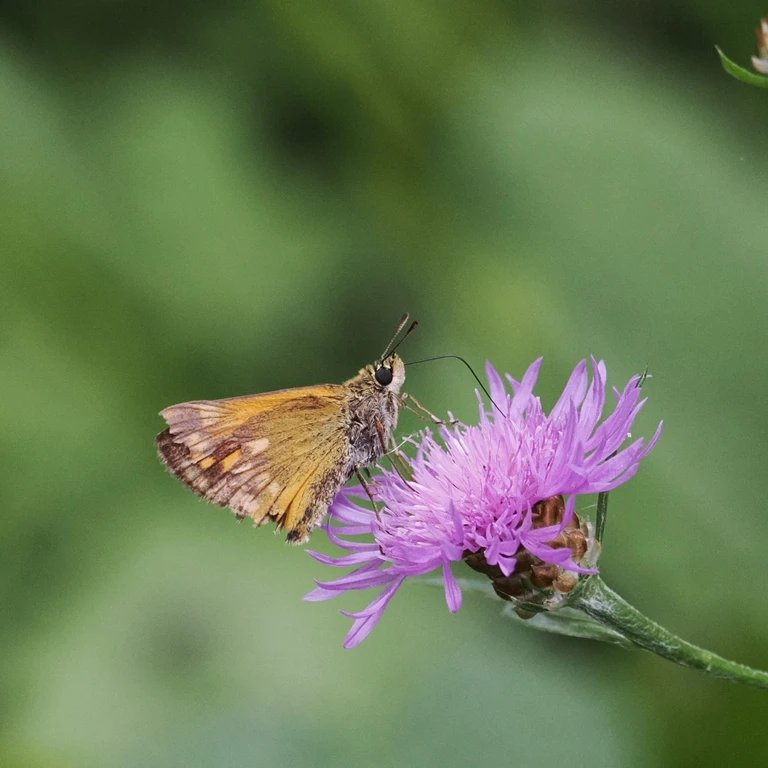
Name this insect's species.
Ochlodes sylvanus (also Ochlodes venata)
